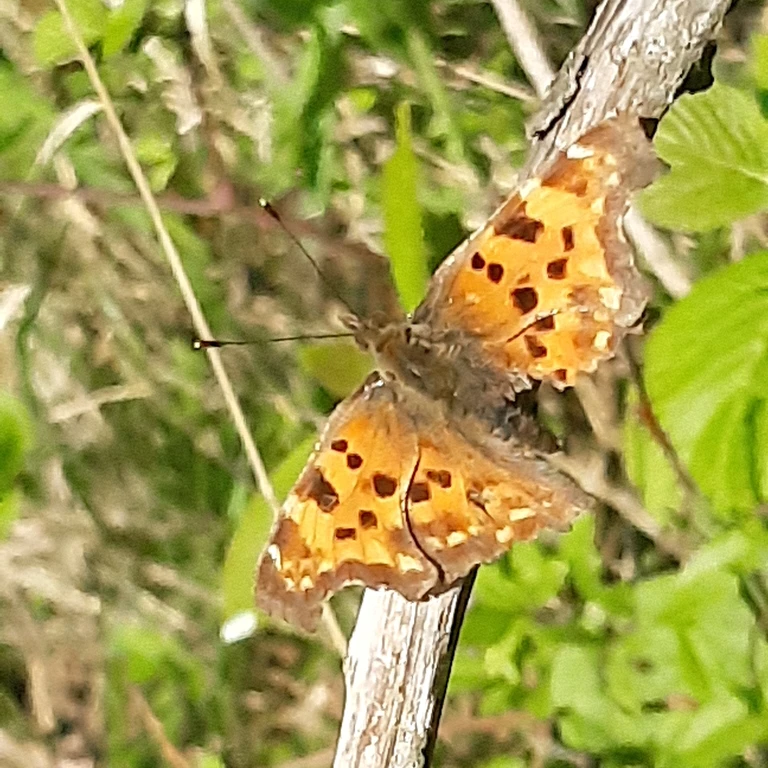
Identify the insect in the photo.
Polygonia c-album
